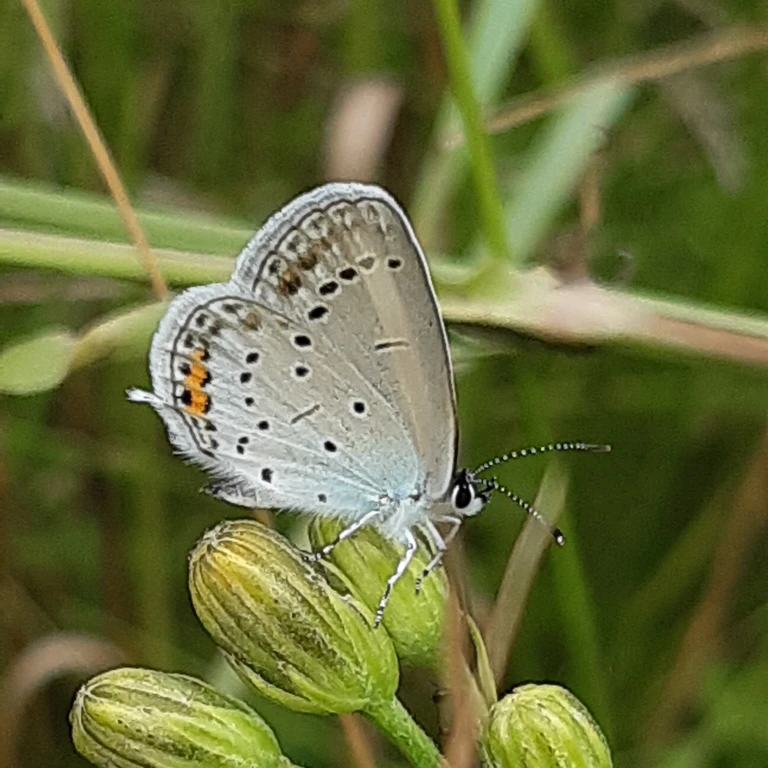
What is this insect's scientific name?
Cupido argiades (also Elkalyce argiades)
